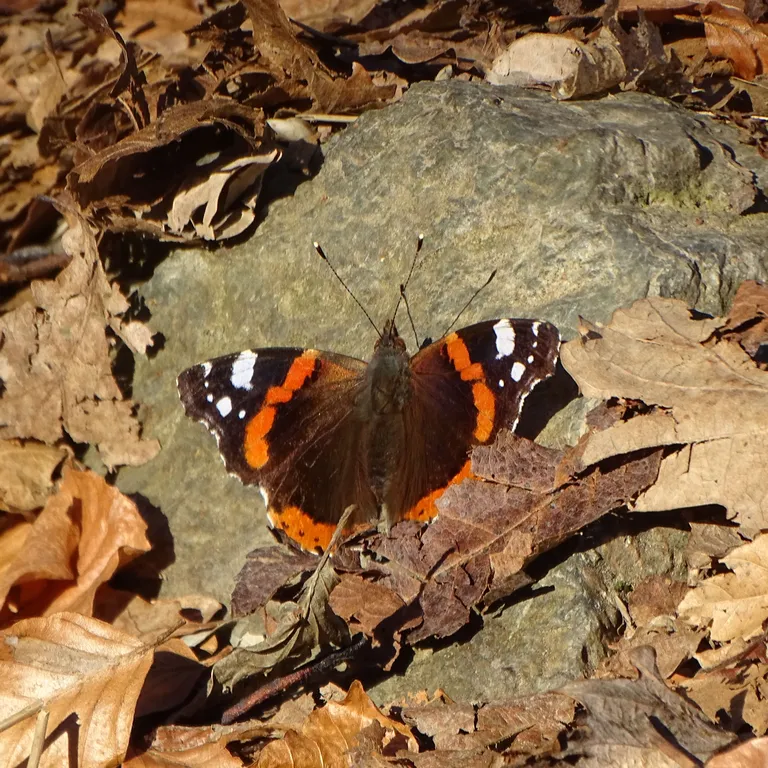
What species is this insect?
Vanessa atalanta
